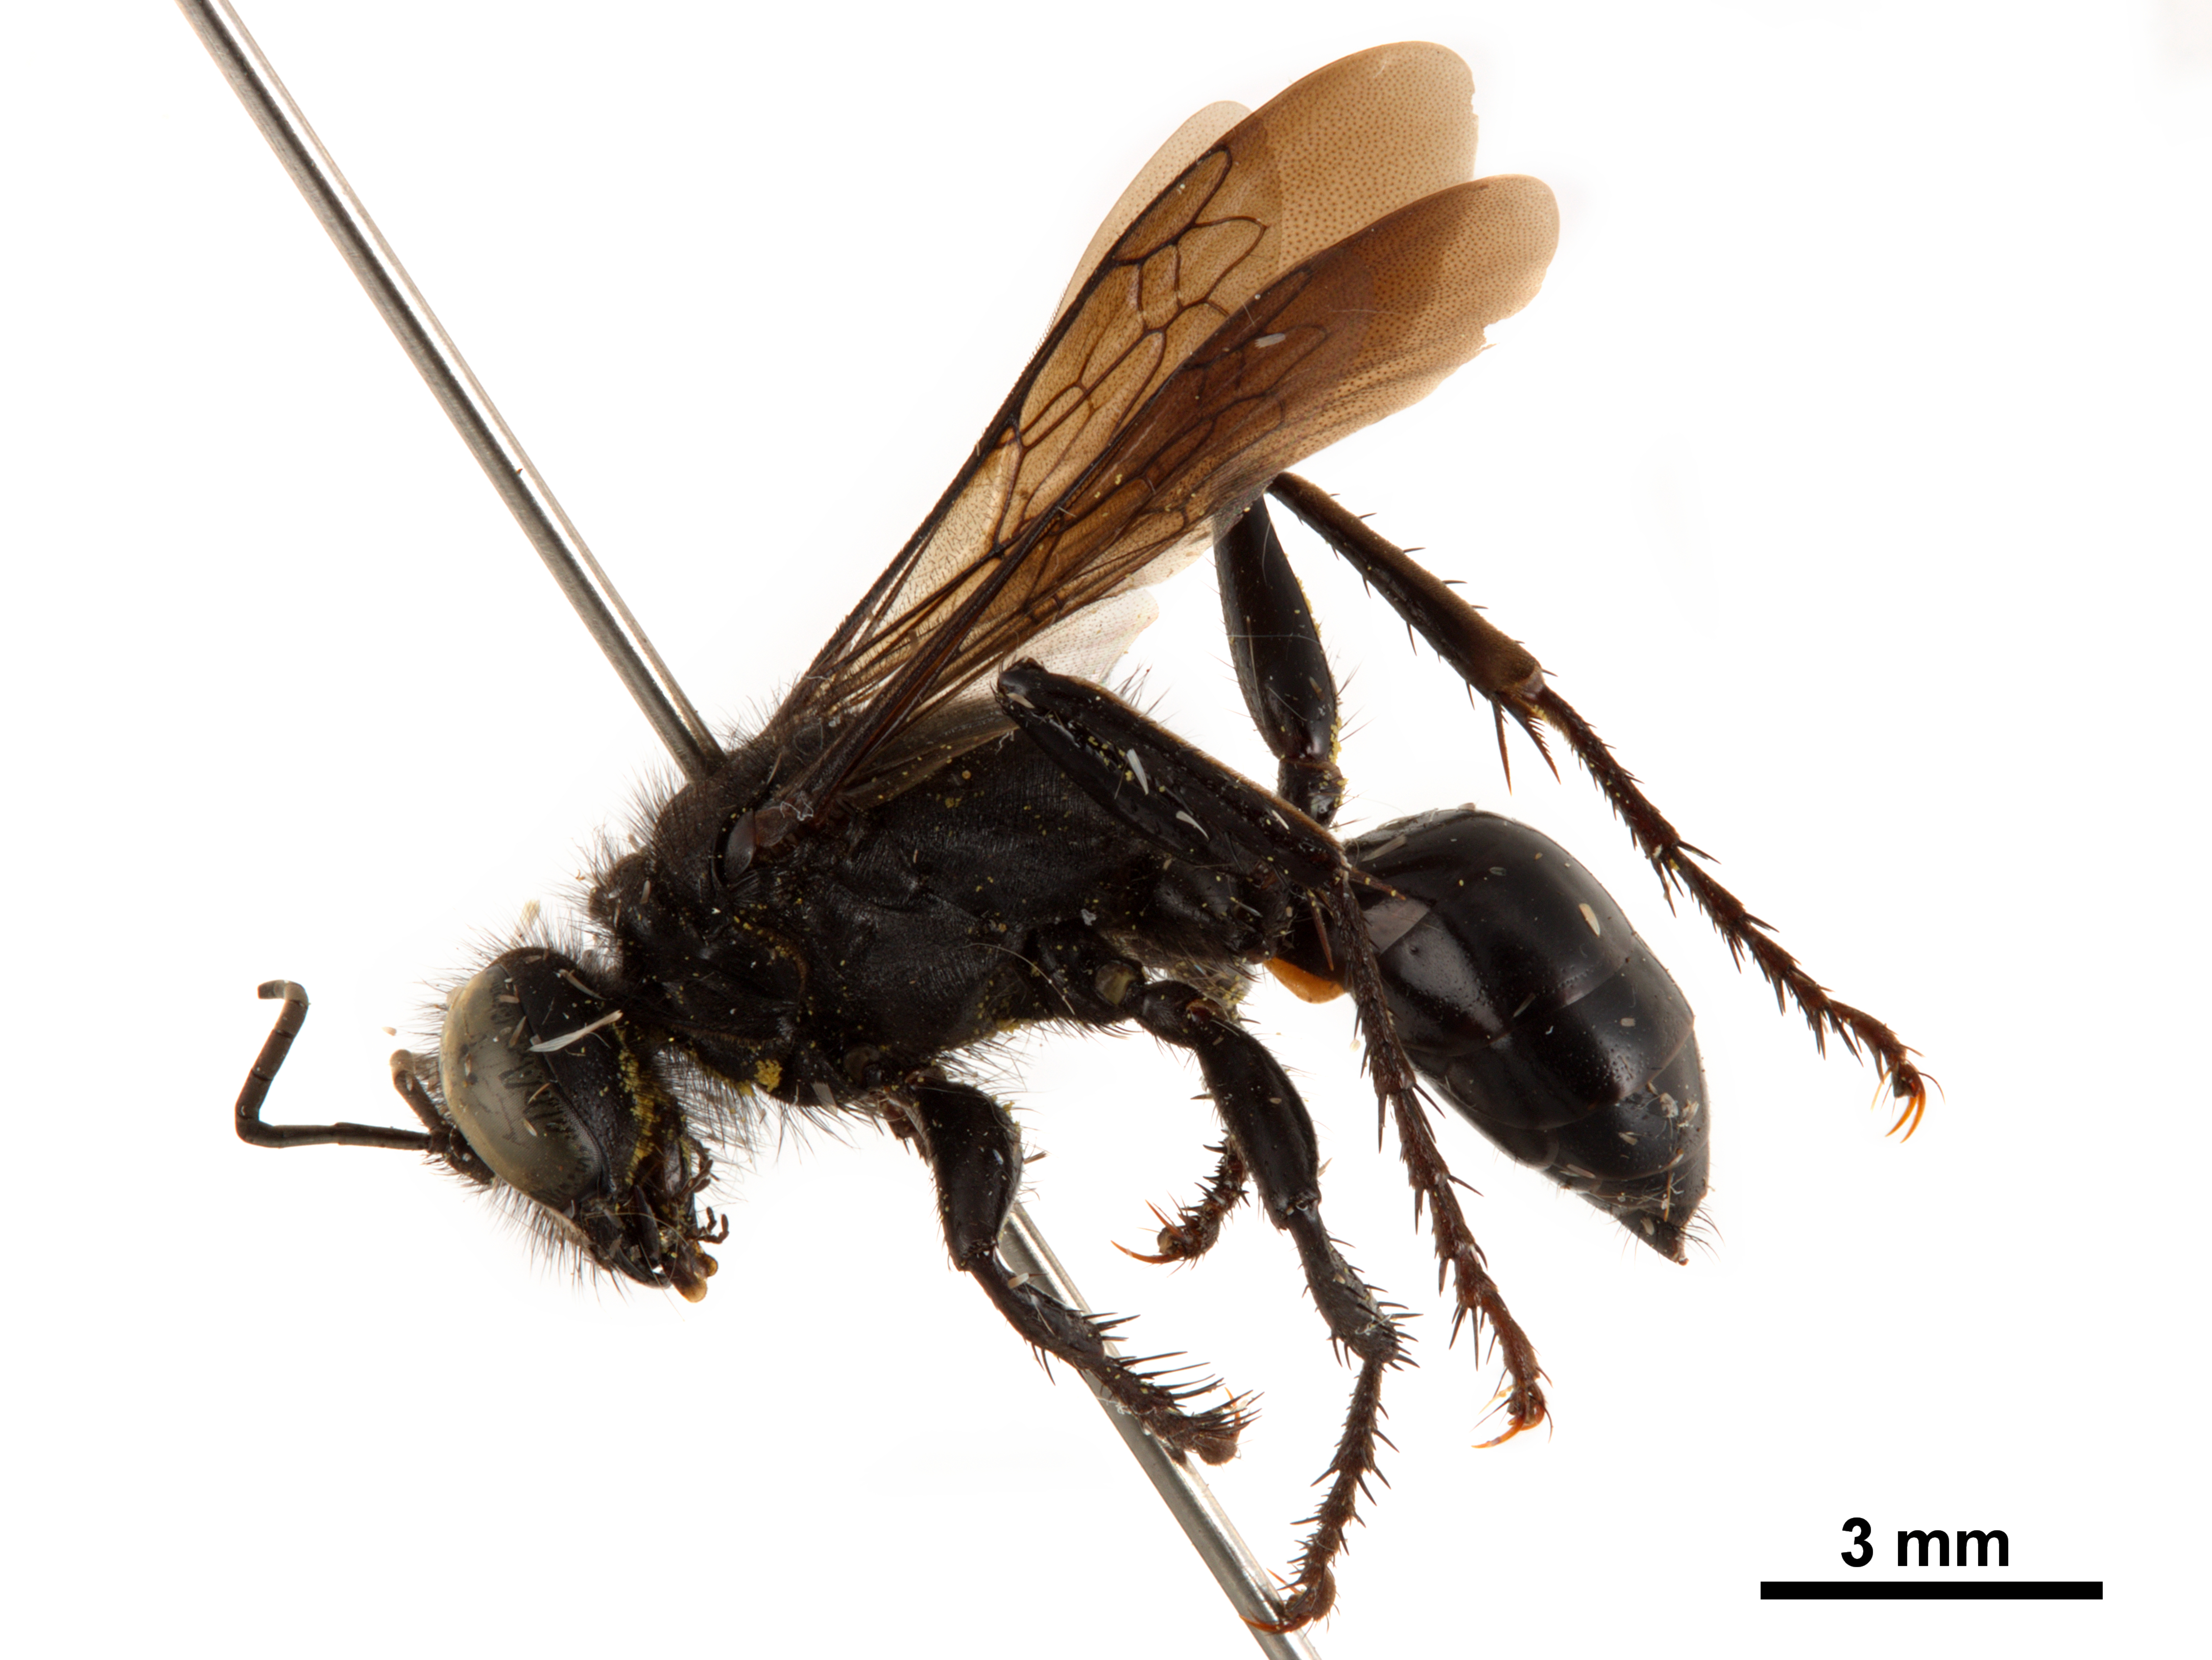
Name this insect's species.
Palmodes insularis
